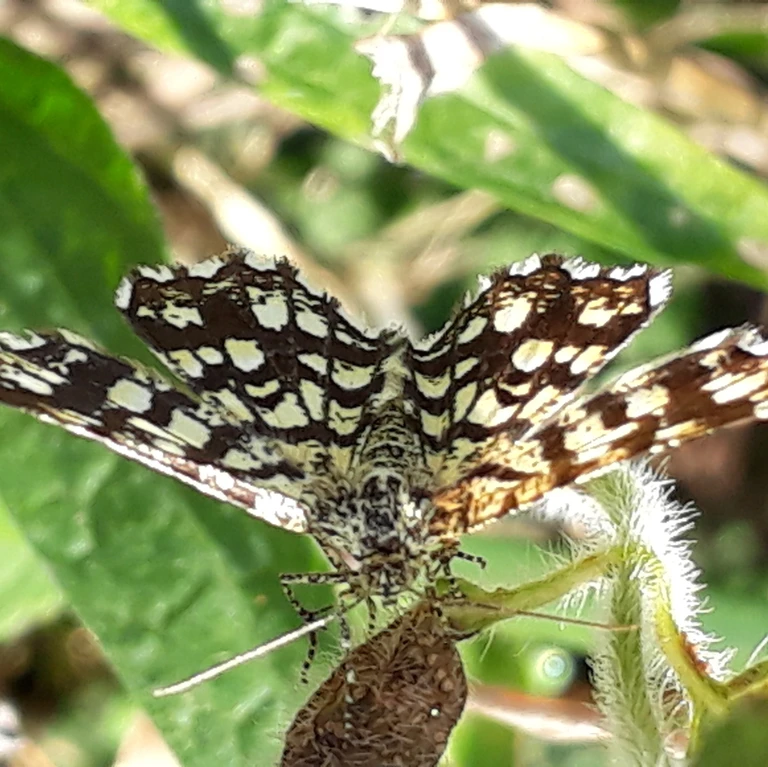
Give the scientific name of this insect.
Chiasmia clathrata
